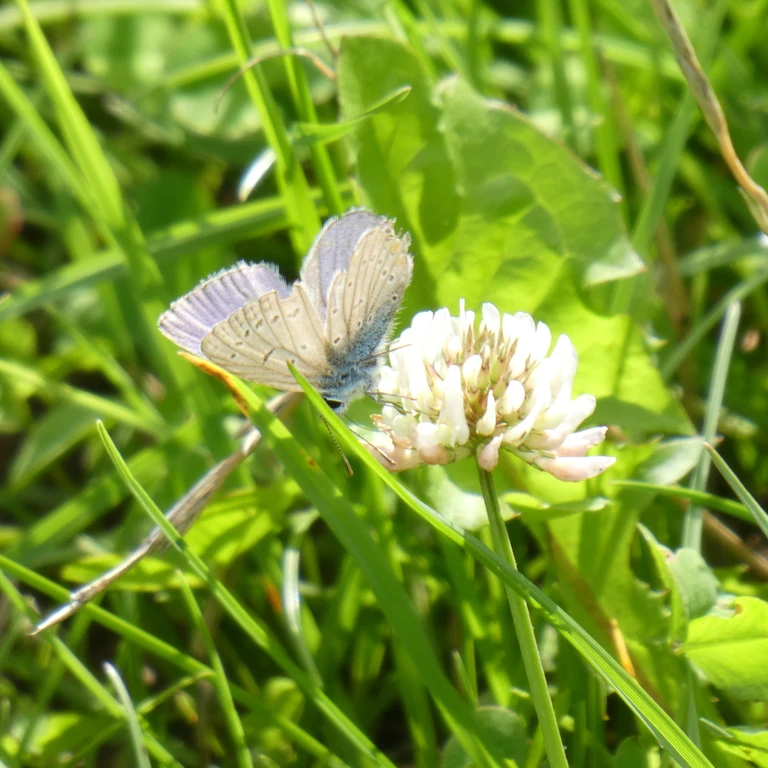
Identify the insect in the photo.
Polyommatus icarus
